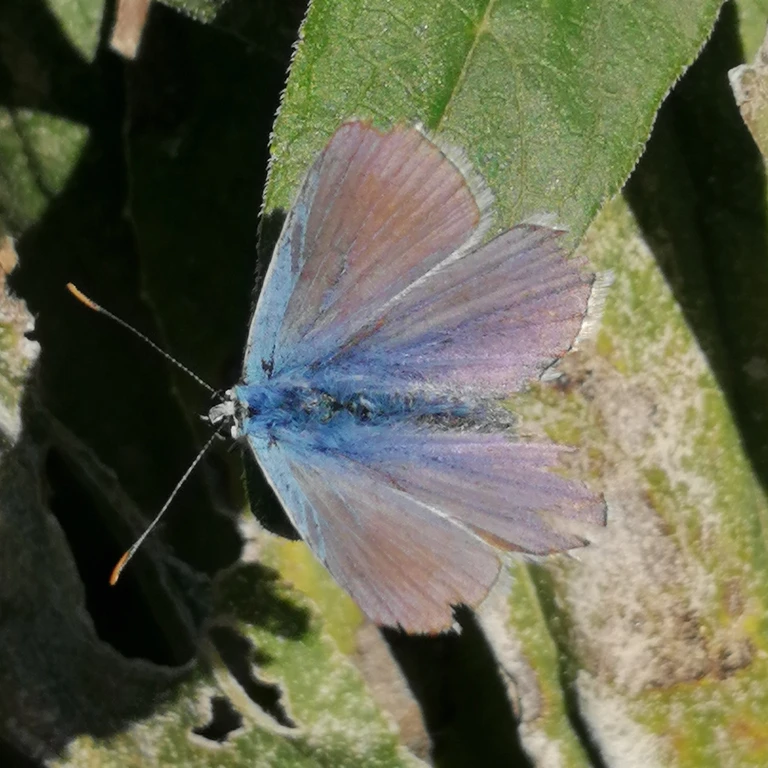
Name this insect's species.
Polyommatus icarus
